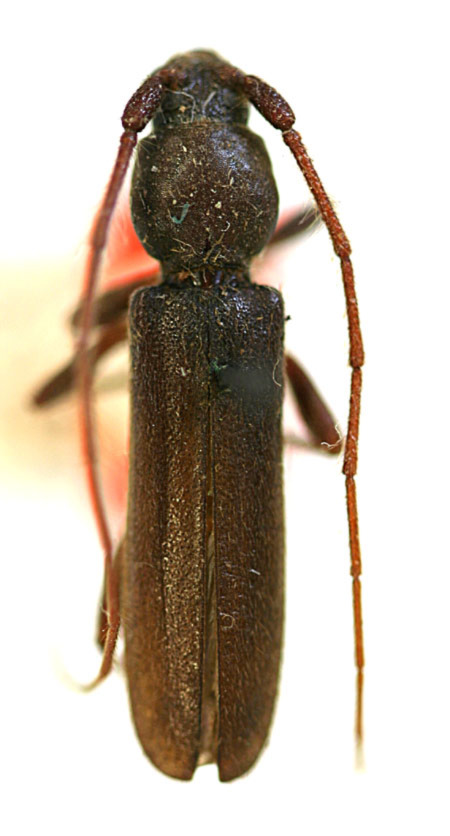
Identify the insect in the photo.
Paranoplium gracile (also Paranoplium densicolle)
